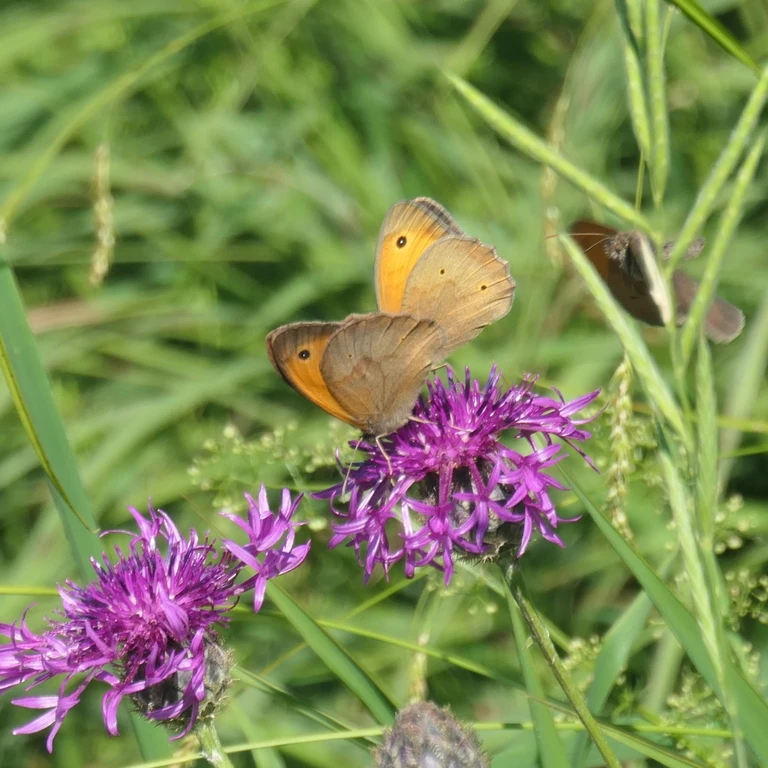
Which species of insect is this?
Maniola jurtina
